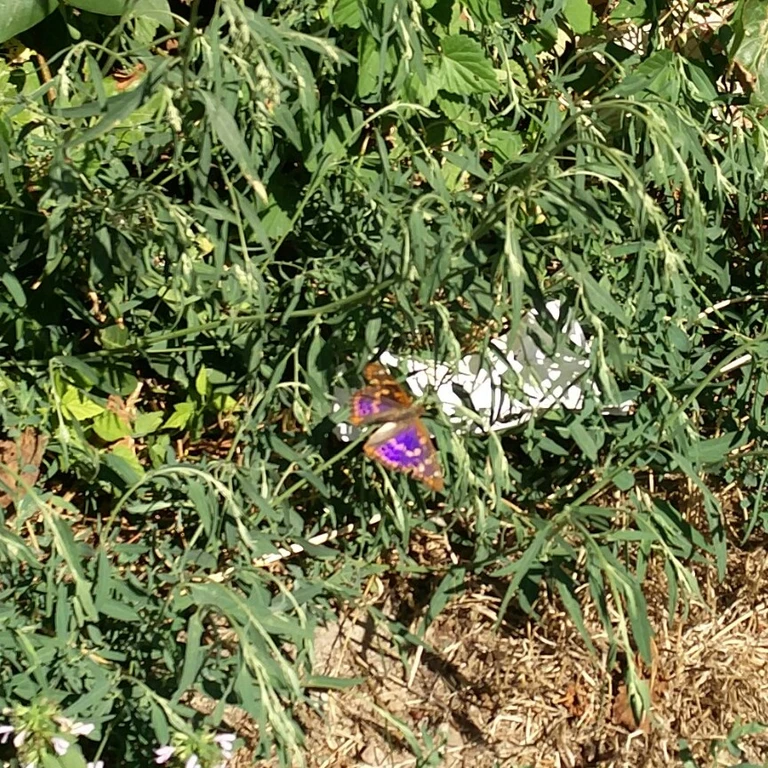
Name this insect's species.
Apatura ilia
